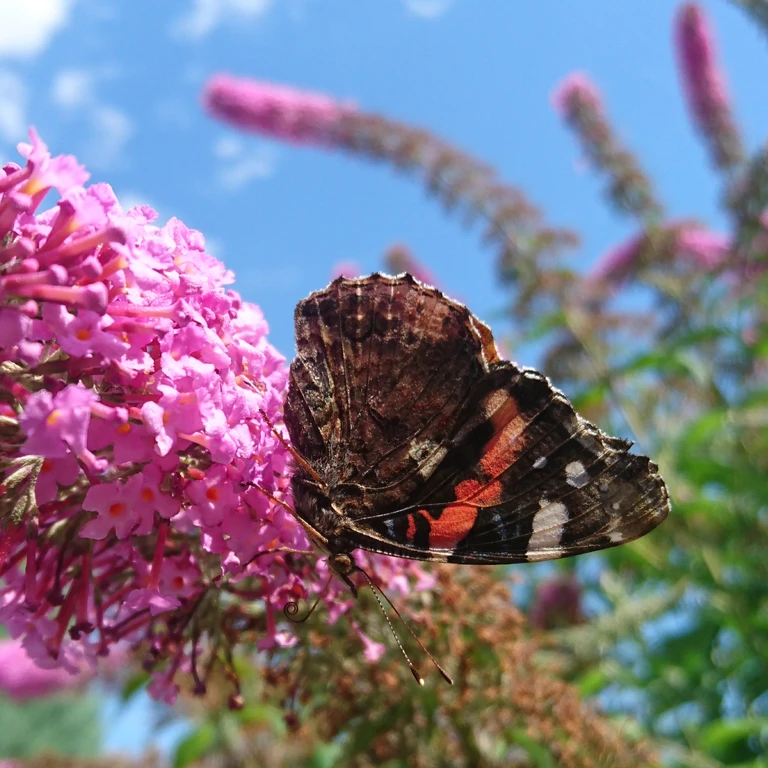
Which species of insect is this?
Vanessa atalanta
